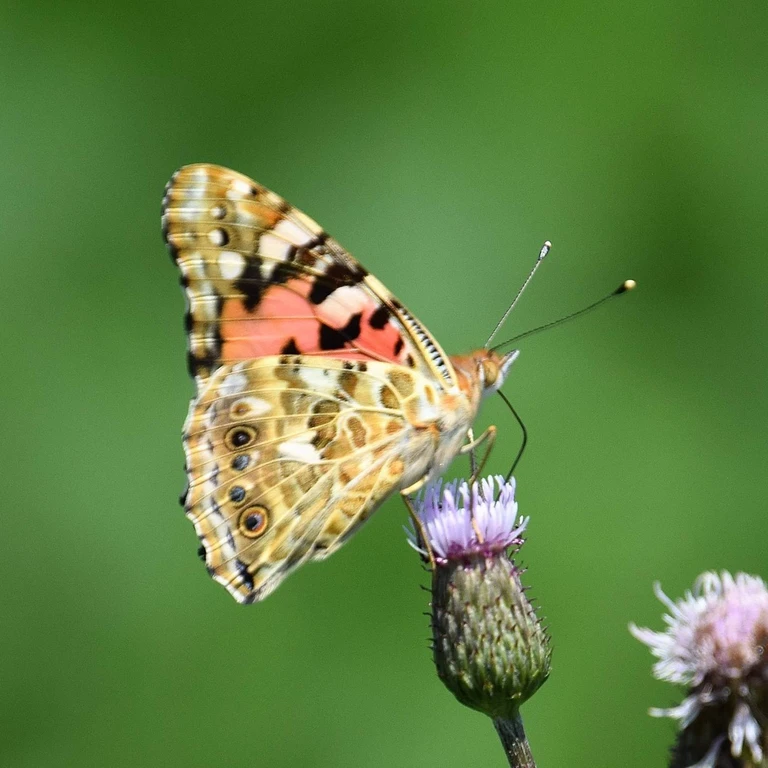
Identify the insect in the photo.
Vanessa cardui
